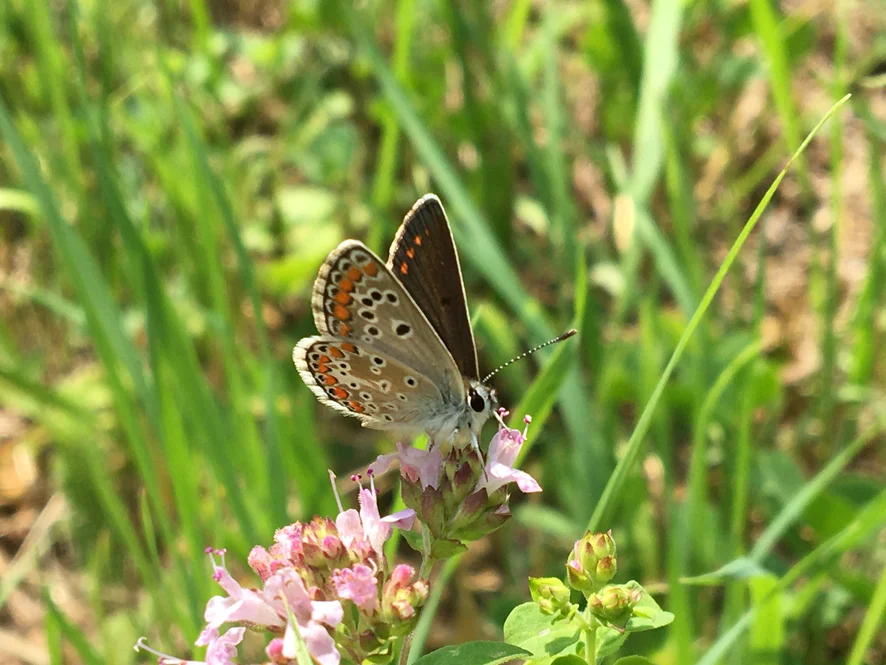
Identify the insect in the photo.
Aricia agestis/artaxerxes
